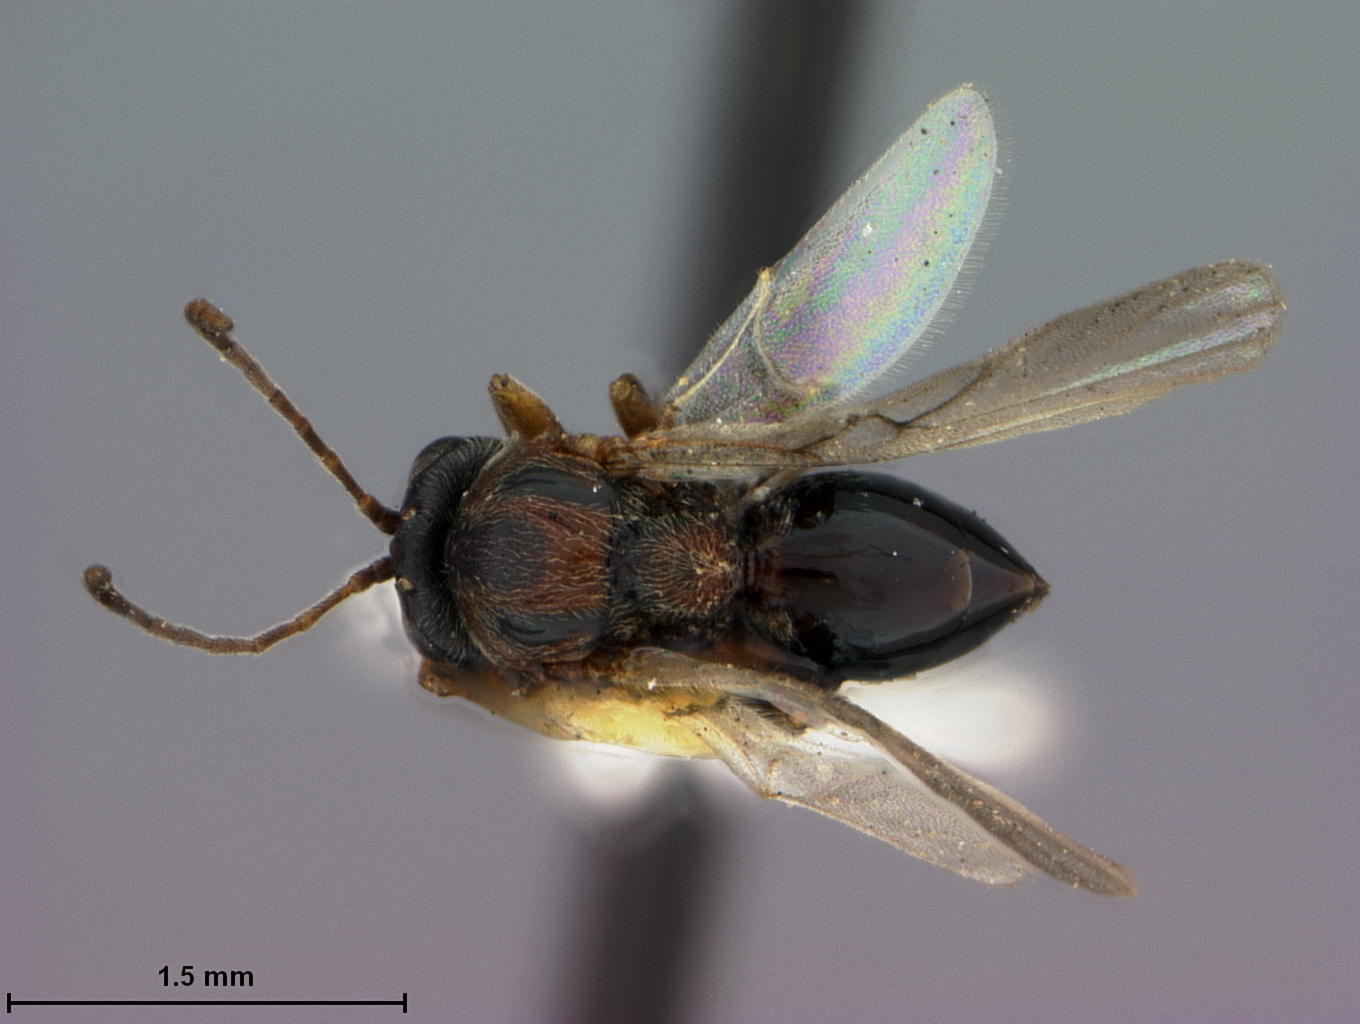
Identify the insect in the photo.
Andricus deciduatus
